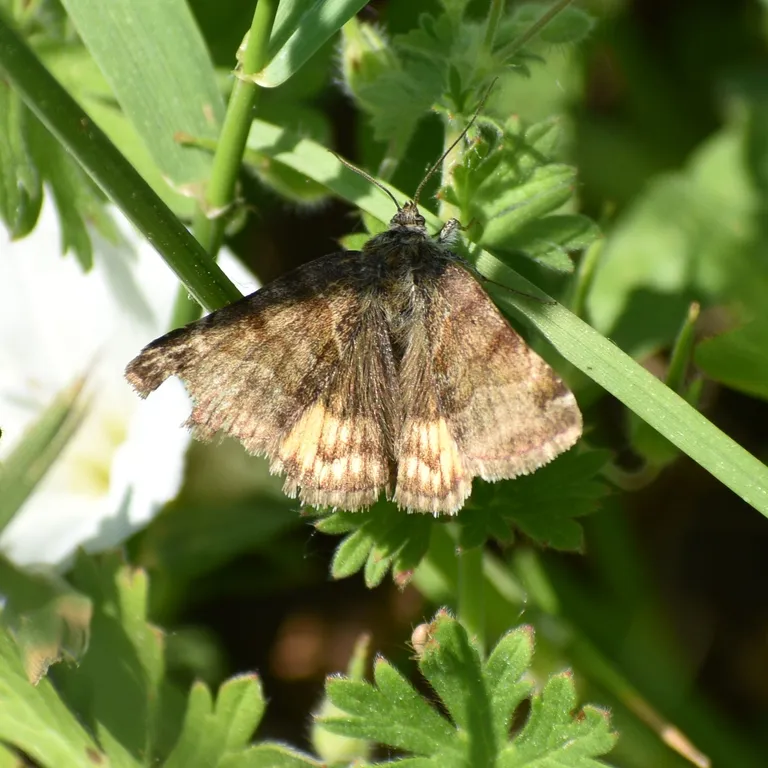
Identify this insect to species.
Euclidia glyphica
